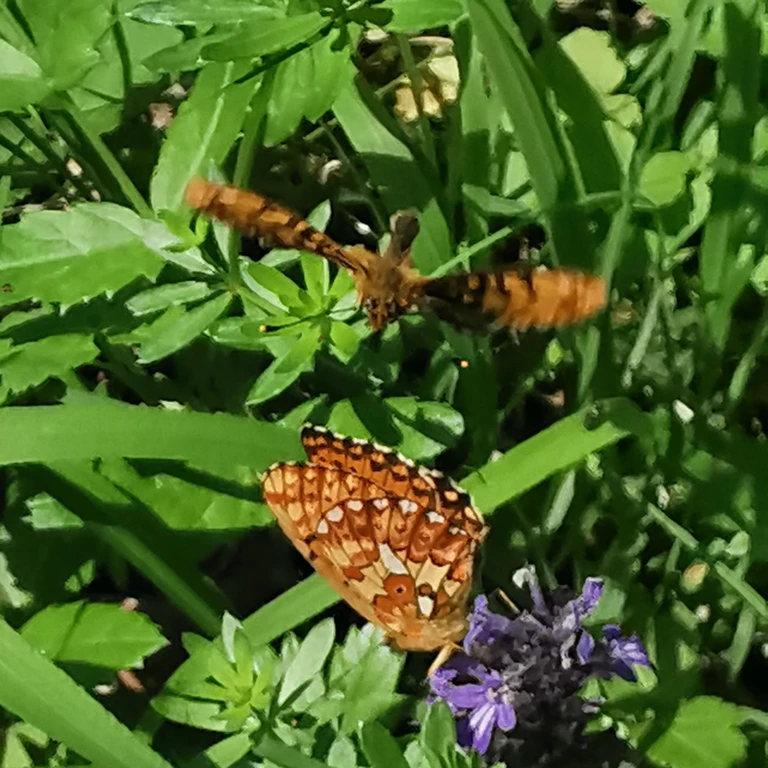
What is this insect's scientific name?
Boloria euphrosyne (also Clossiana euphrosyne)
